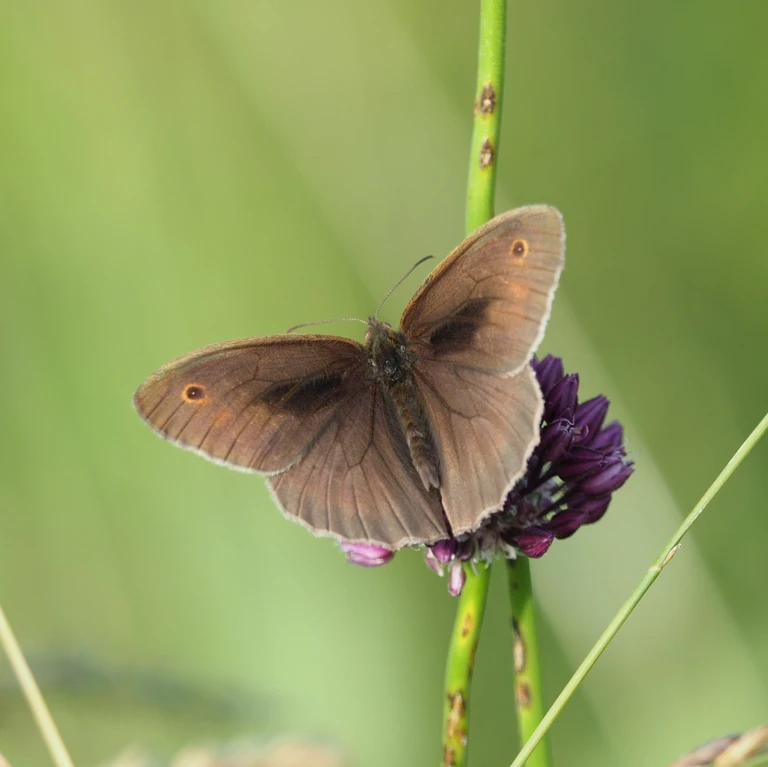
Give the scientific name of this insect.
Maniola jurtina
